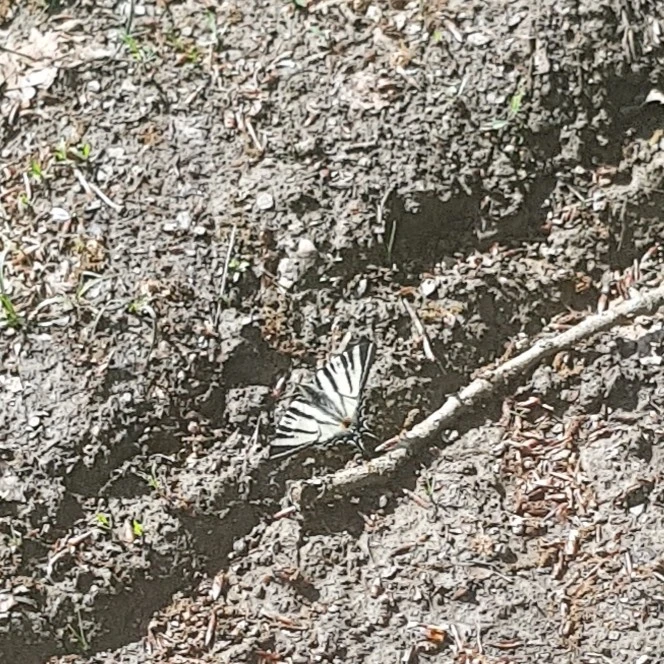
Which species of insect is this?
Iphiclides podalirius
